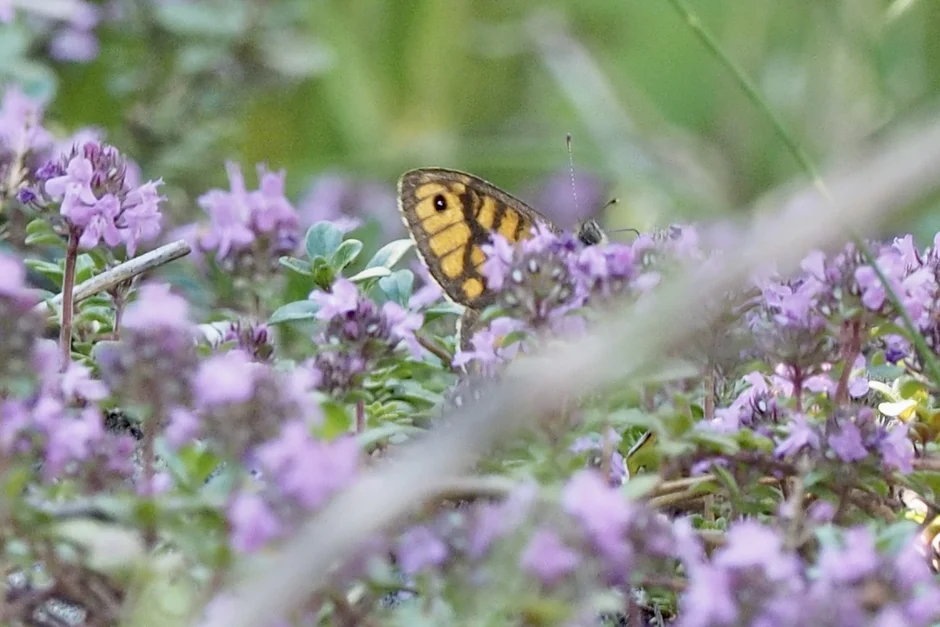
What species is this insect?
Lasiommata megera (also Pararge megera)
